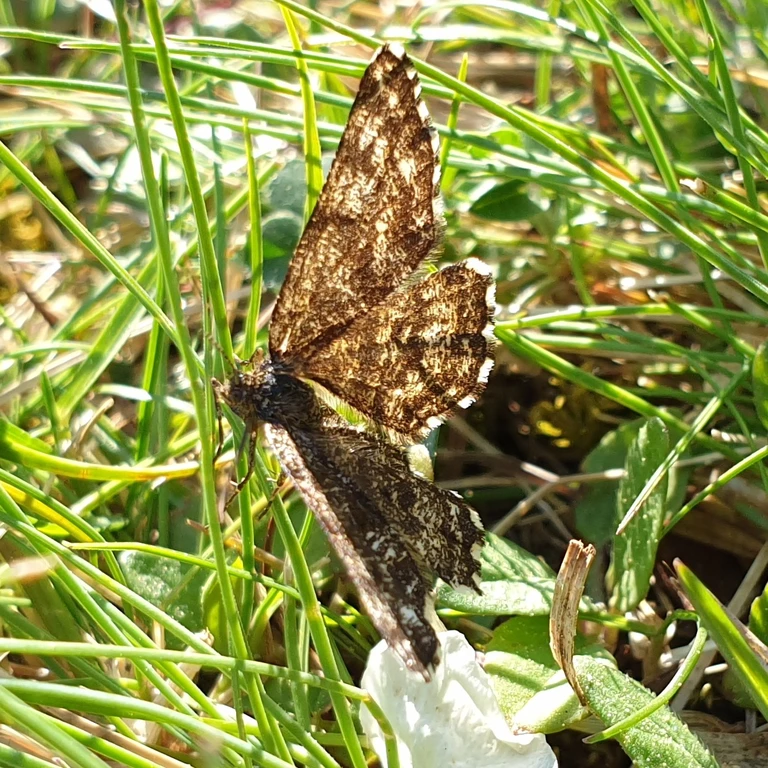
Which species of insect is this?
Ematurga atomaria
